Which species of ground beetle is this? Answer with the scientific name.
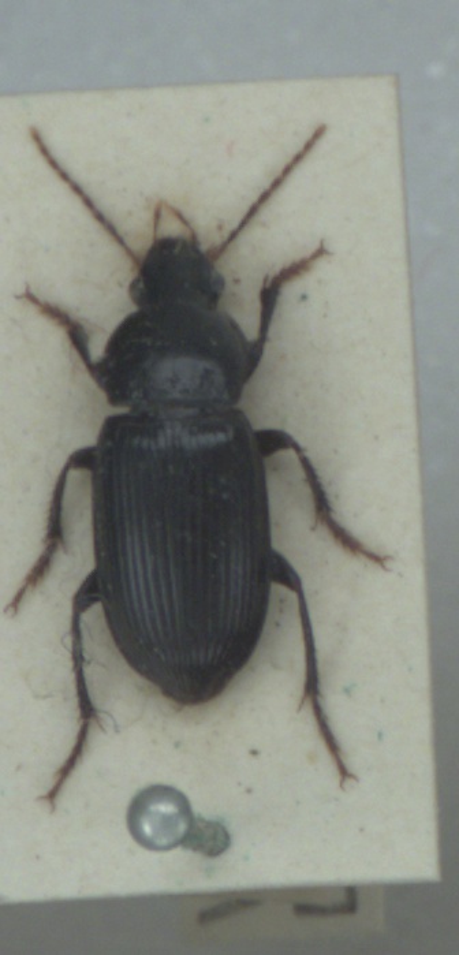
Harpalus tenebrosus
